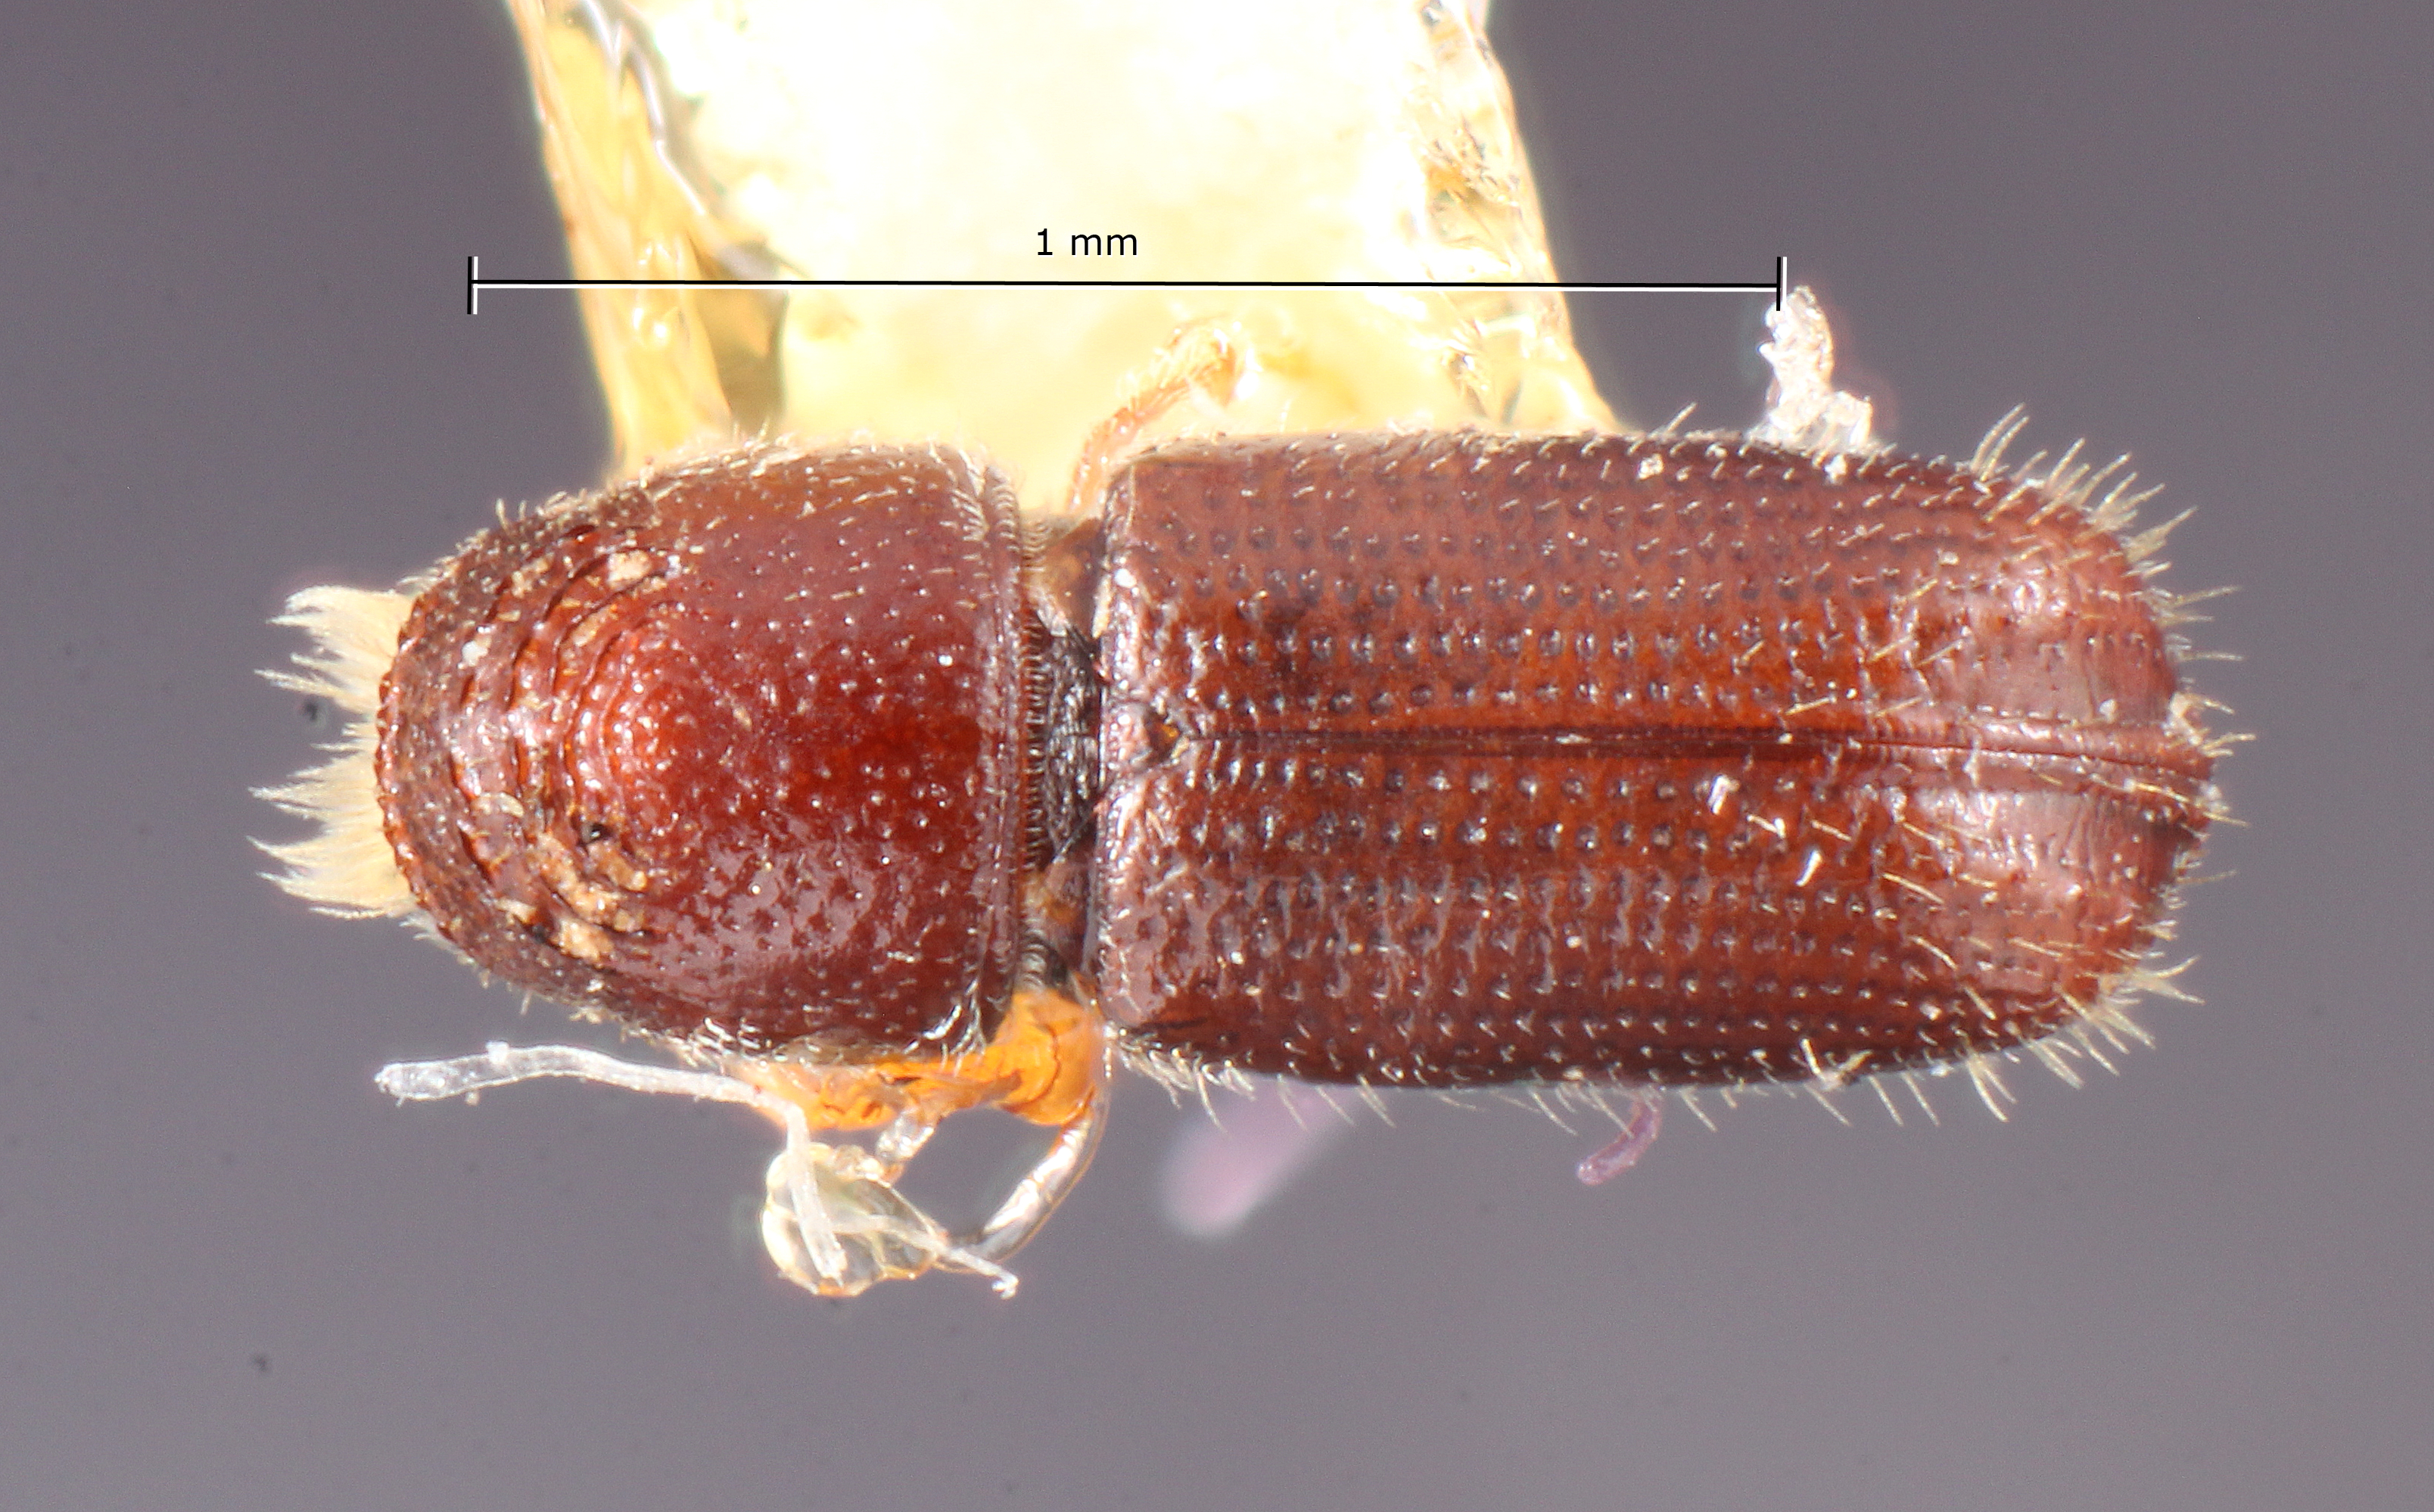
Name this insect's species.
Pityophthorus scriptor
